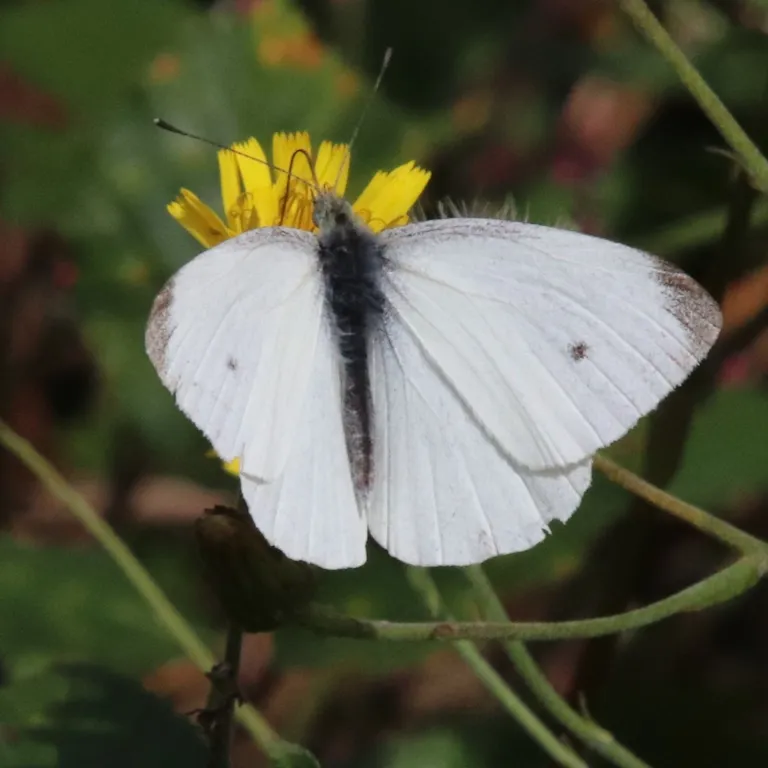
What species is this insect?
Pieris rapae
